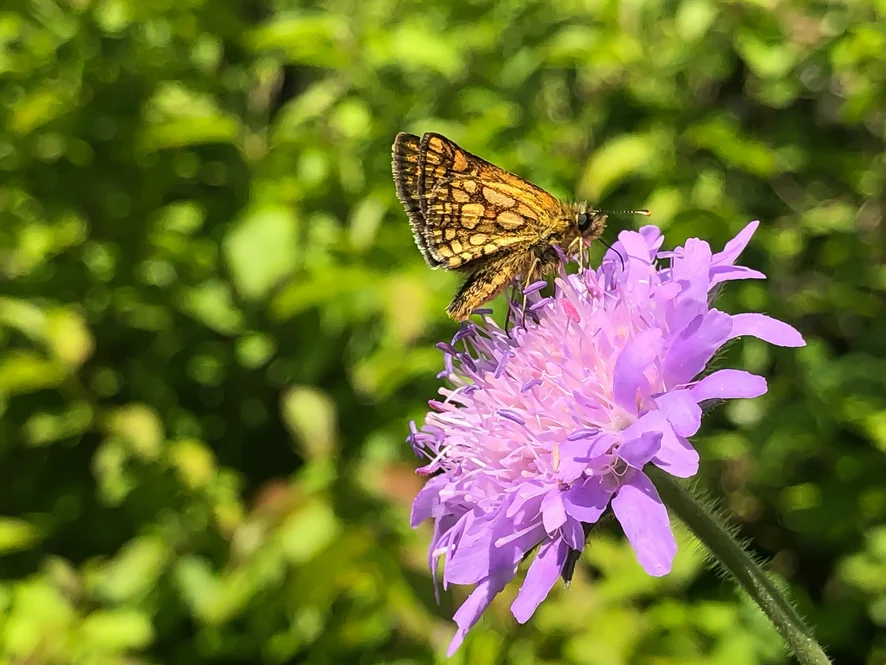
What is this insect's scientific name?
Carterocephalus palaemon
